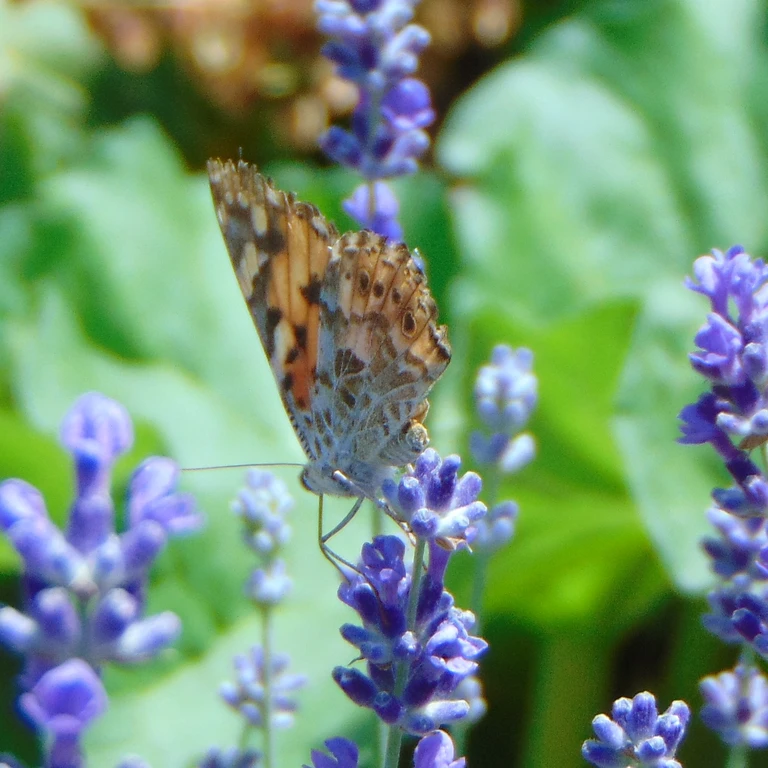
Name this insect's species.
Vanessa cardui
